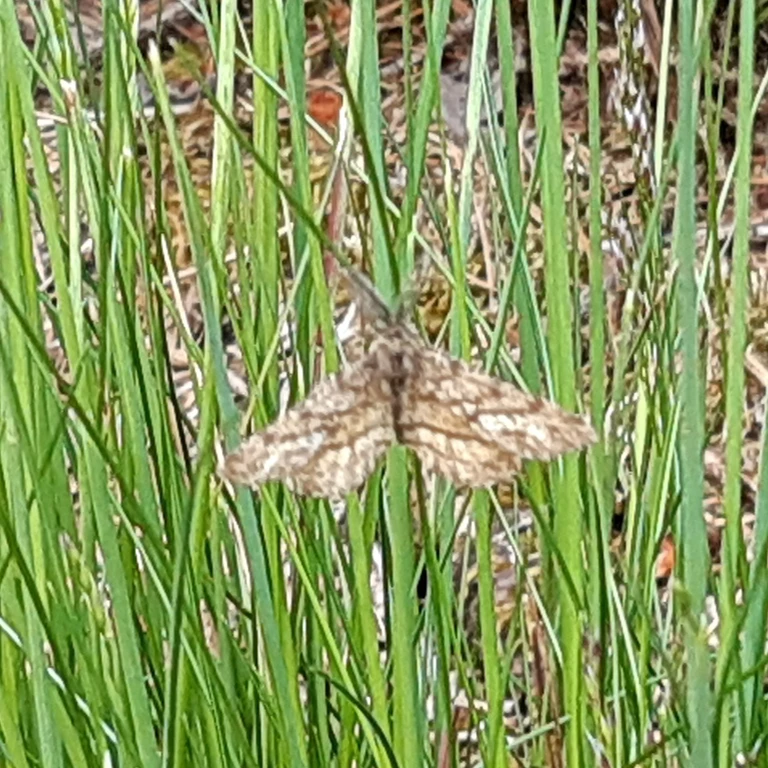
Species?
Ematurga atomaria
